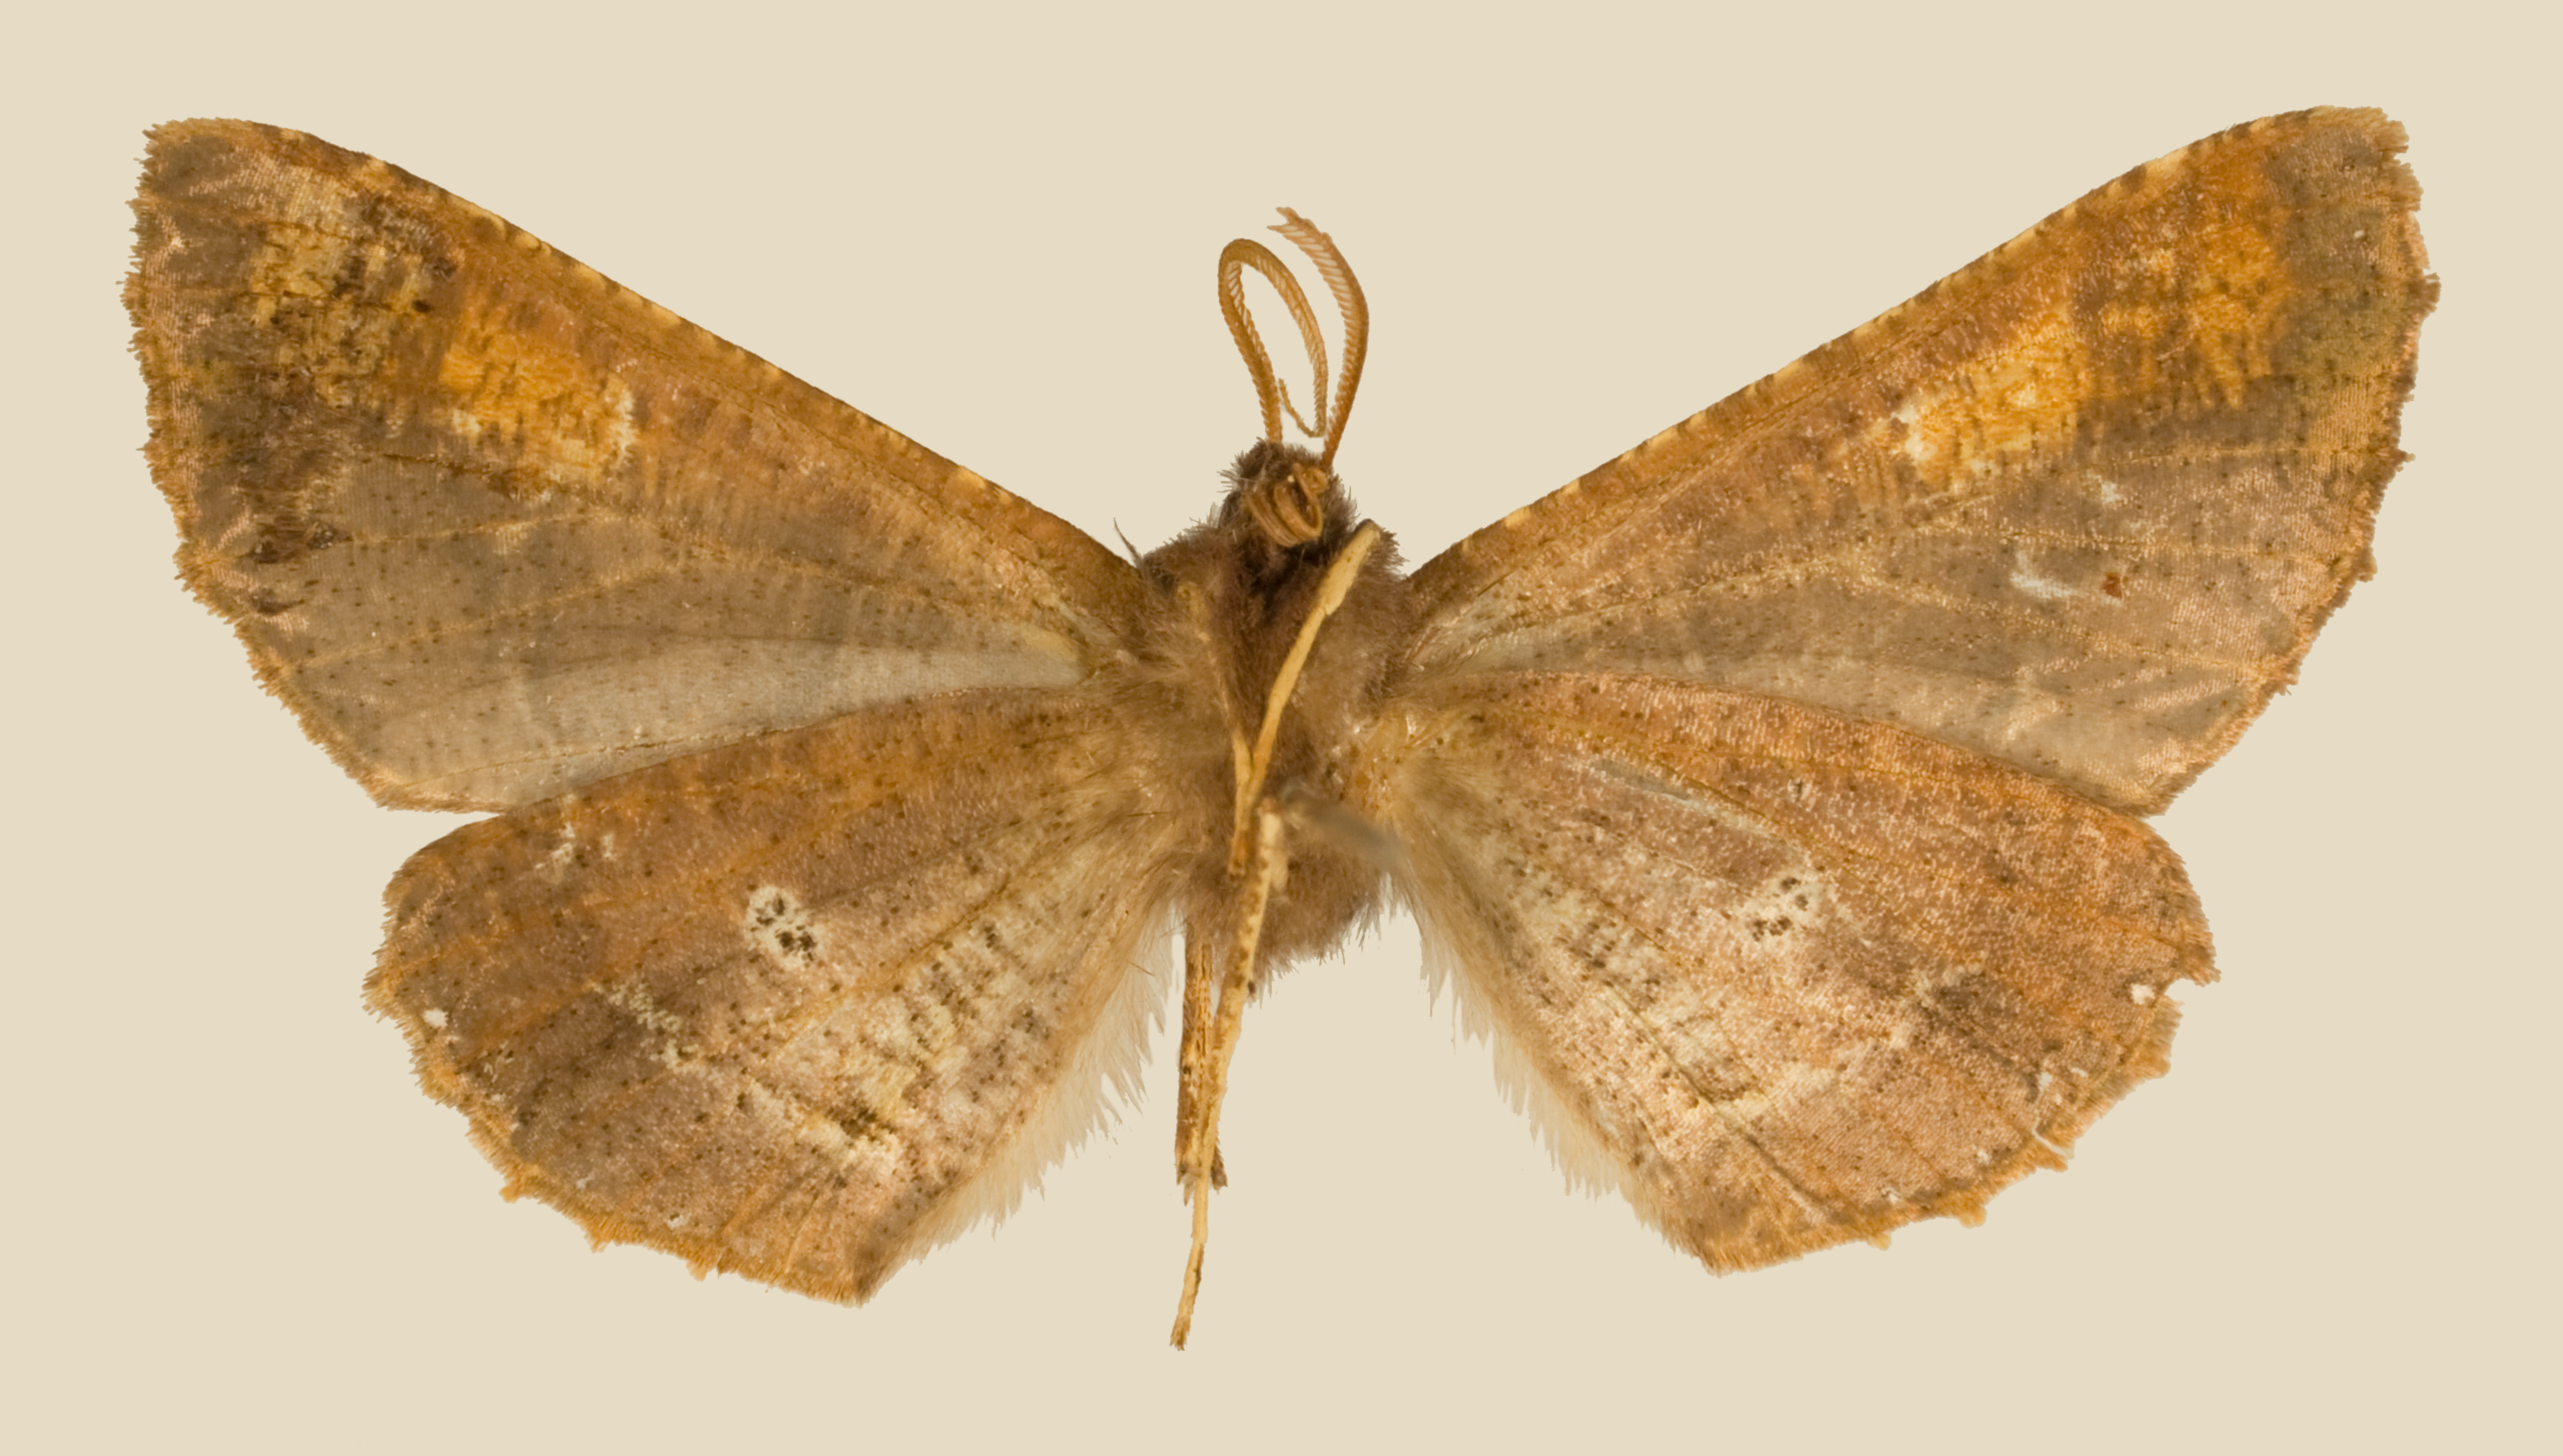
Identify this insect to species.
Azelina vulpecula
